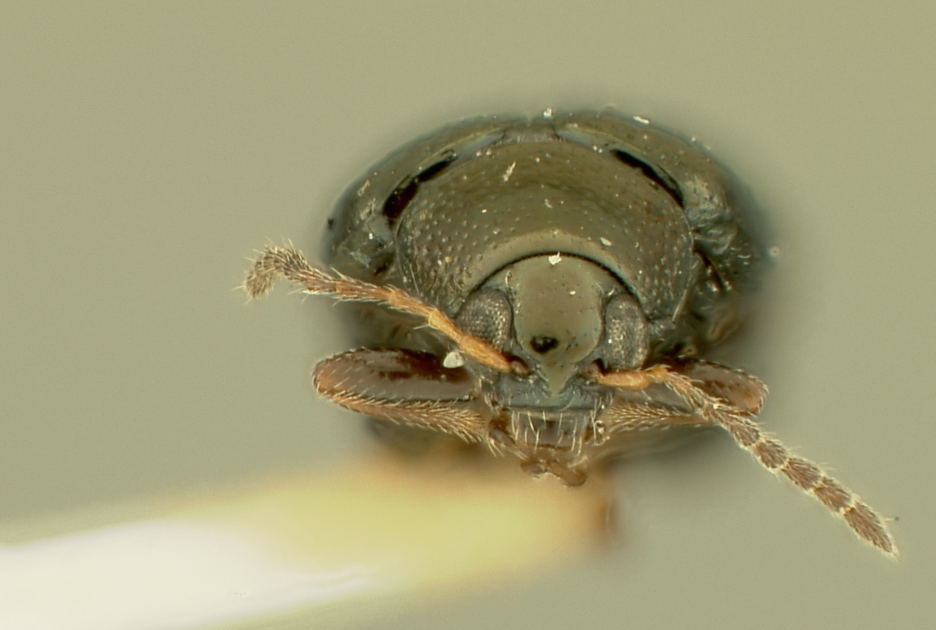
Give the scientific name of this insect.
Psylliodes aenescens
